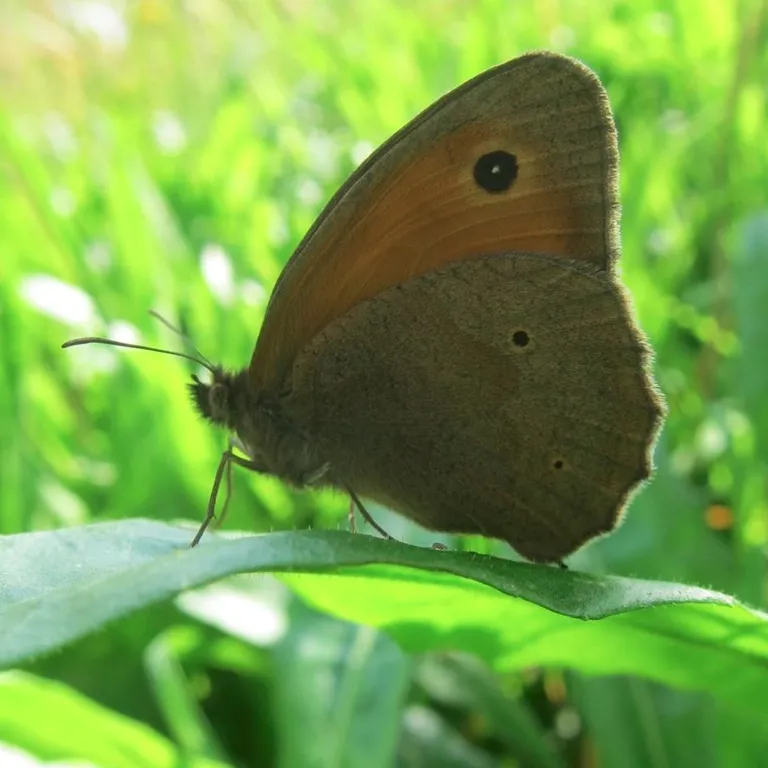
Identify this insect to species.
Maniola jurtina
